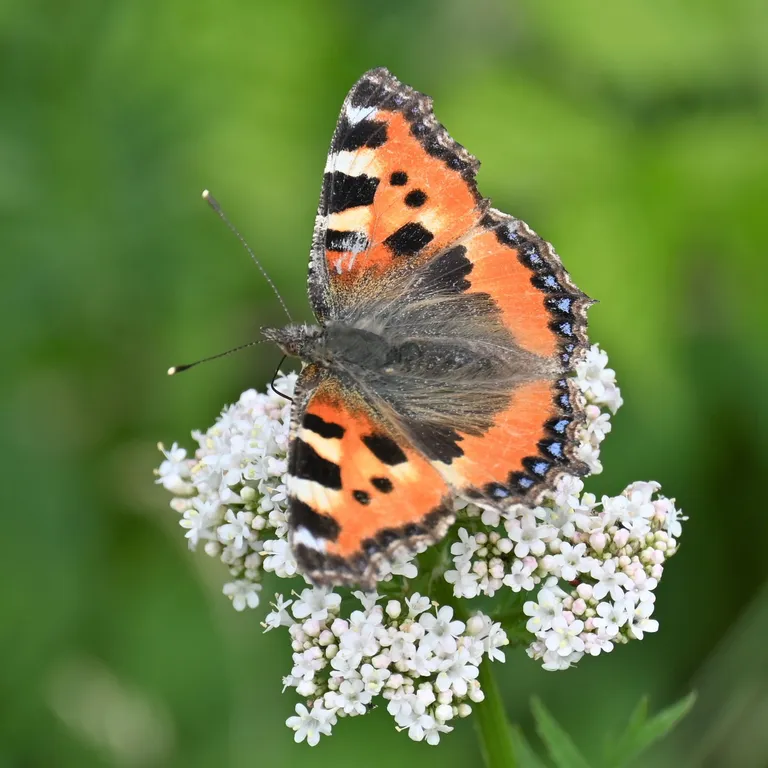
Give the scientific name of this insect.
Aglais urticae
